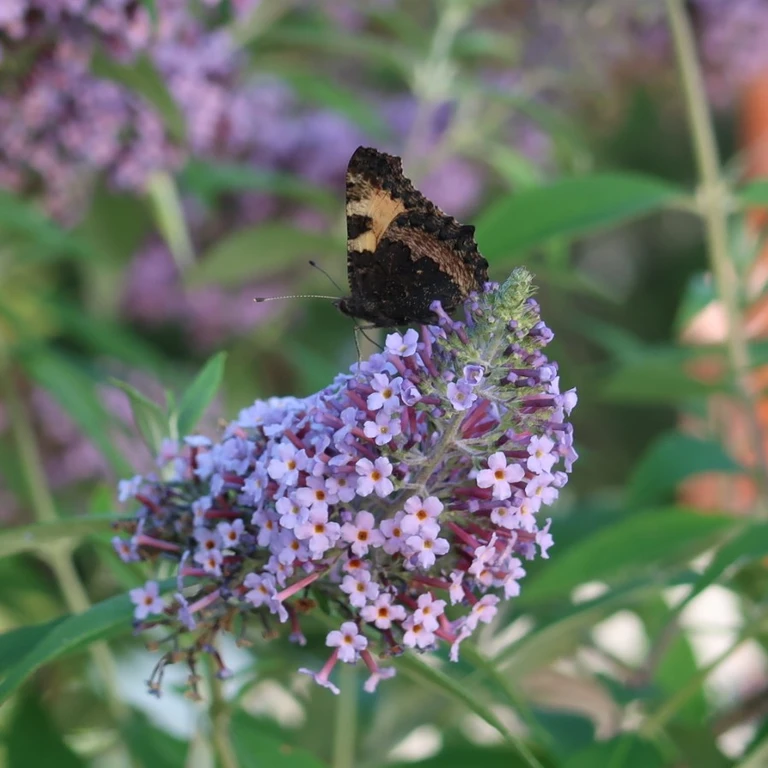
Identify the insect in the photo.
Aglais urticae
